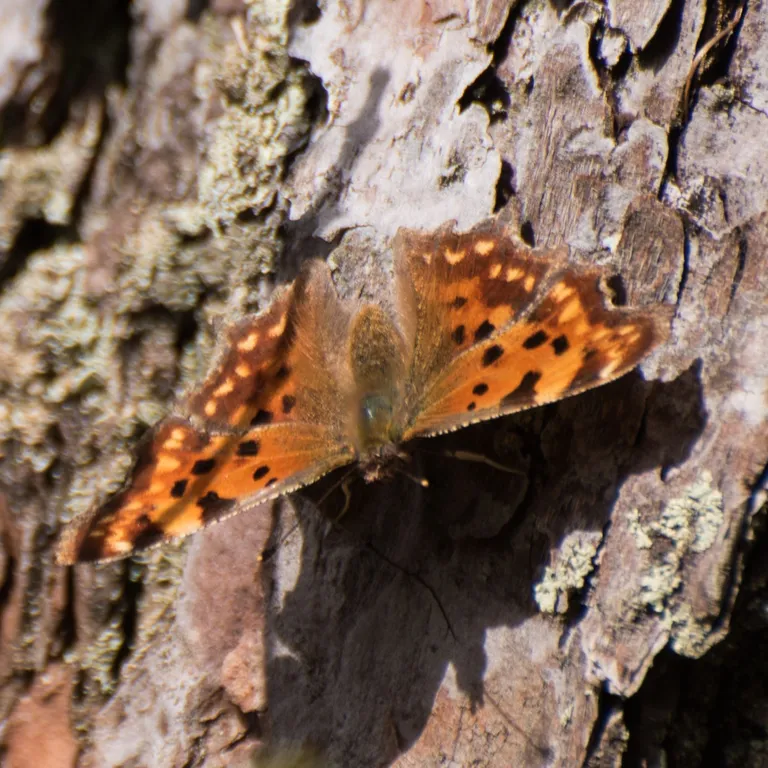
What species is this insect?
Polygonia c-album
